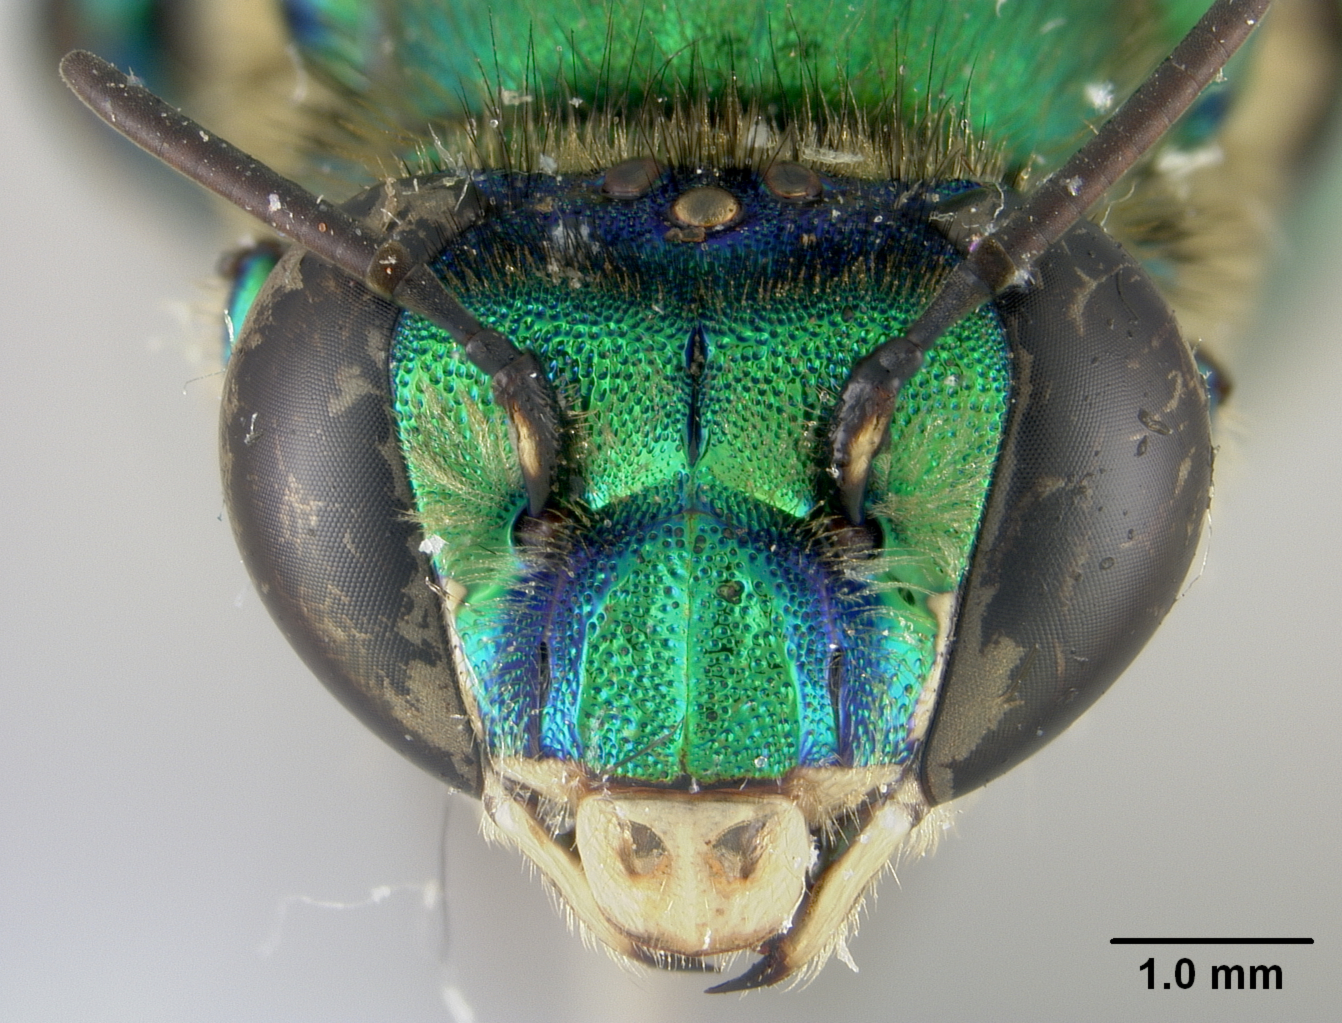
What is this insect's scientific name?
Euglossa deceptrix
